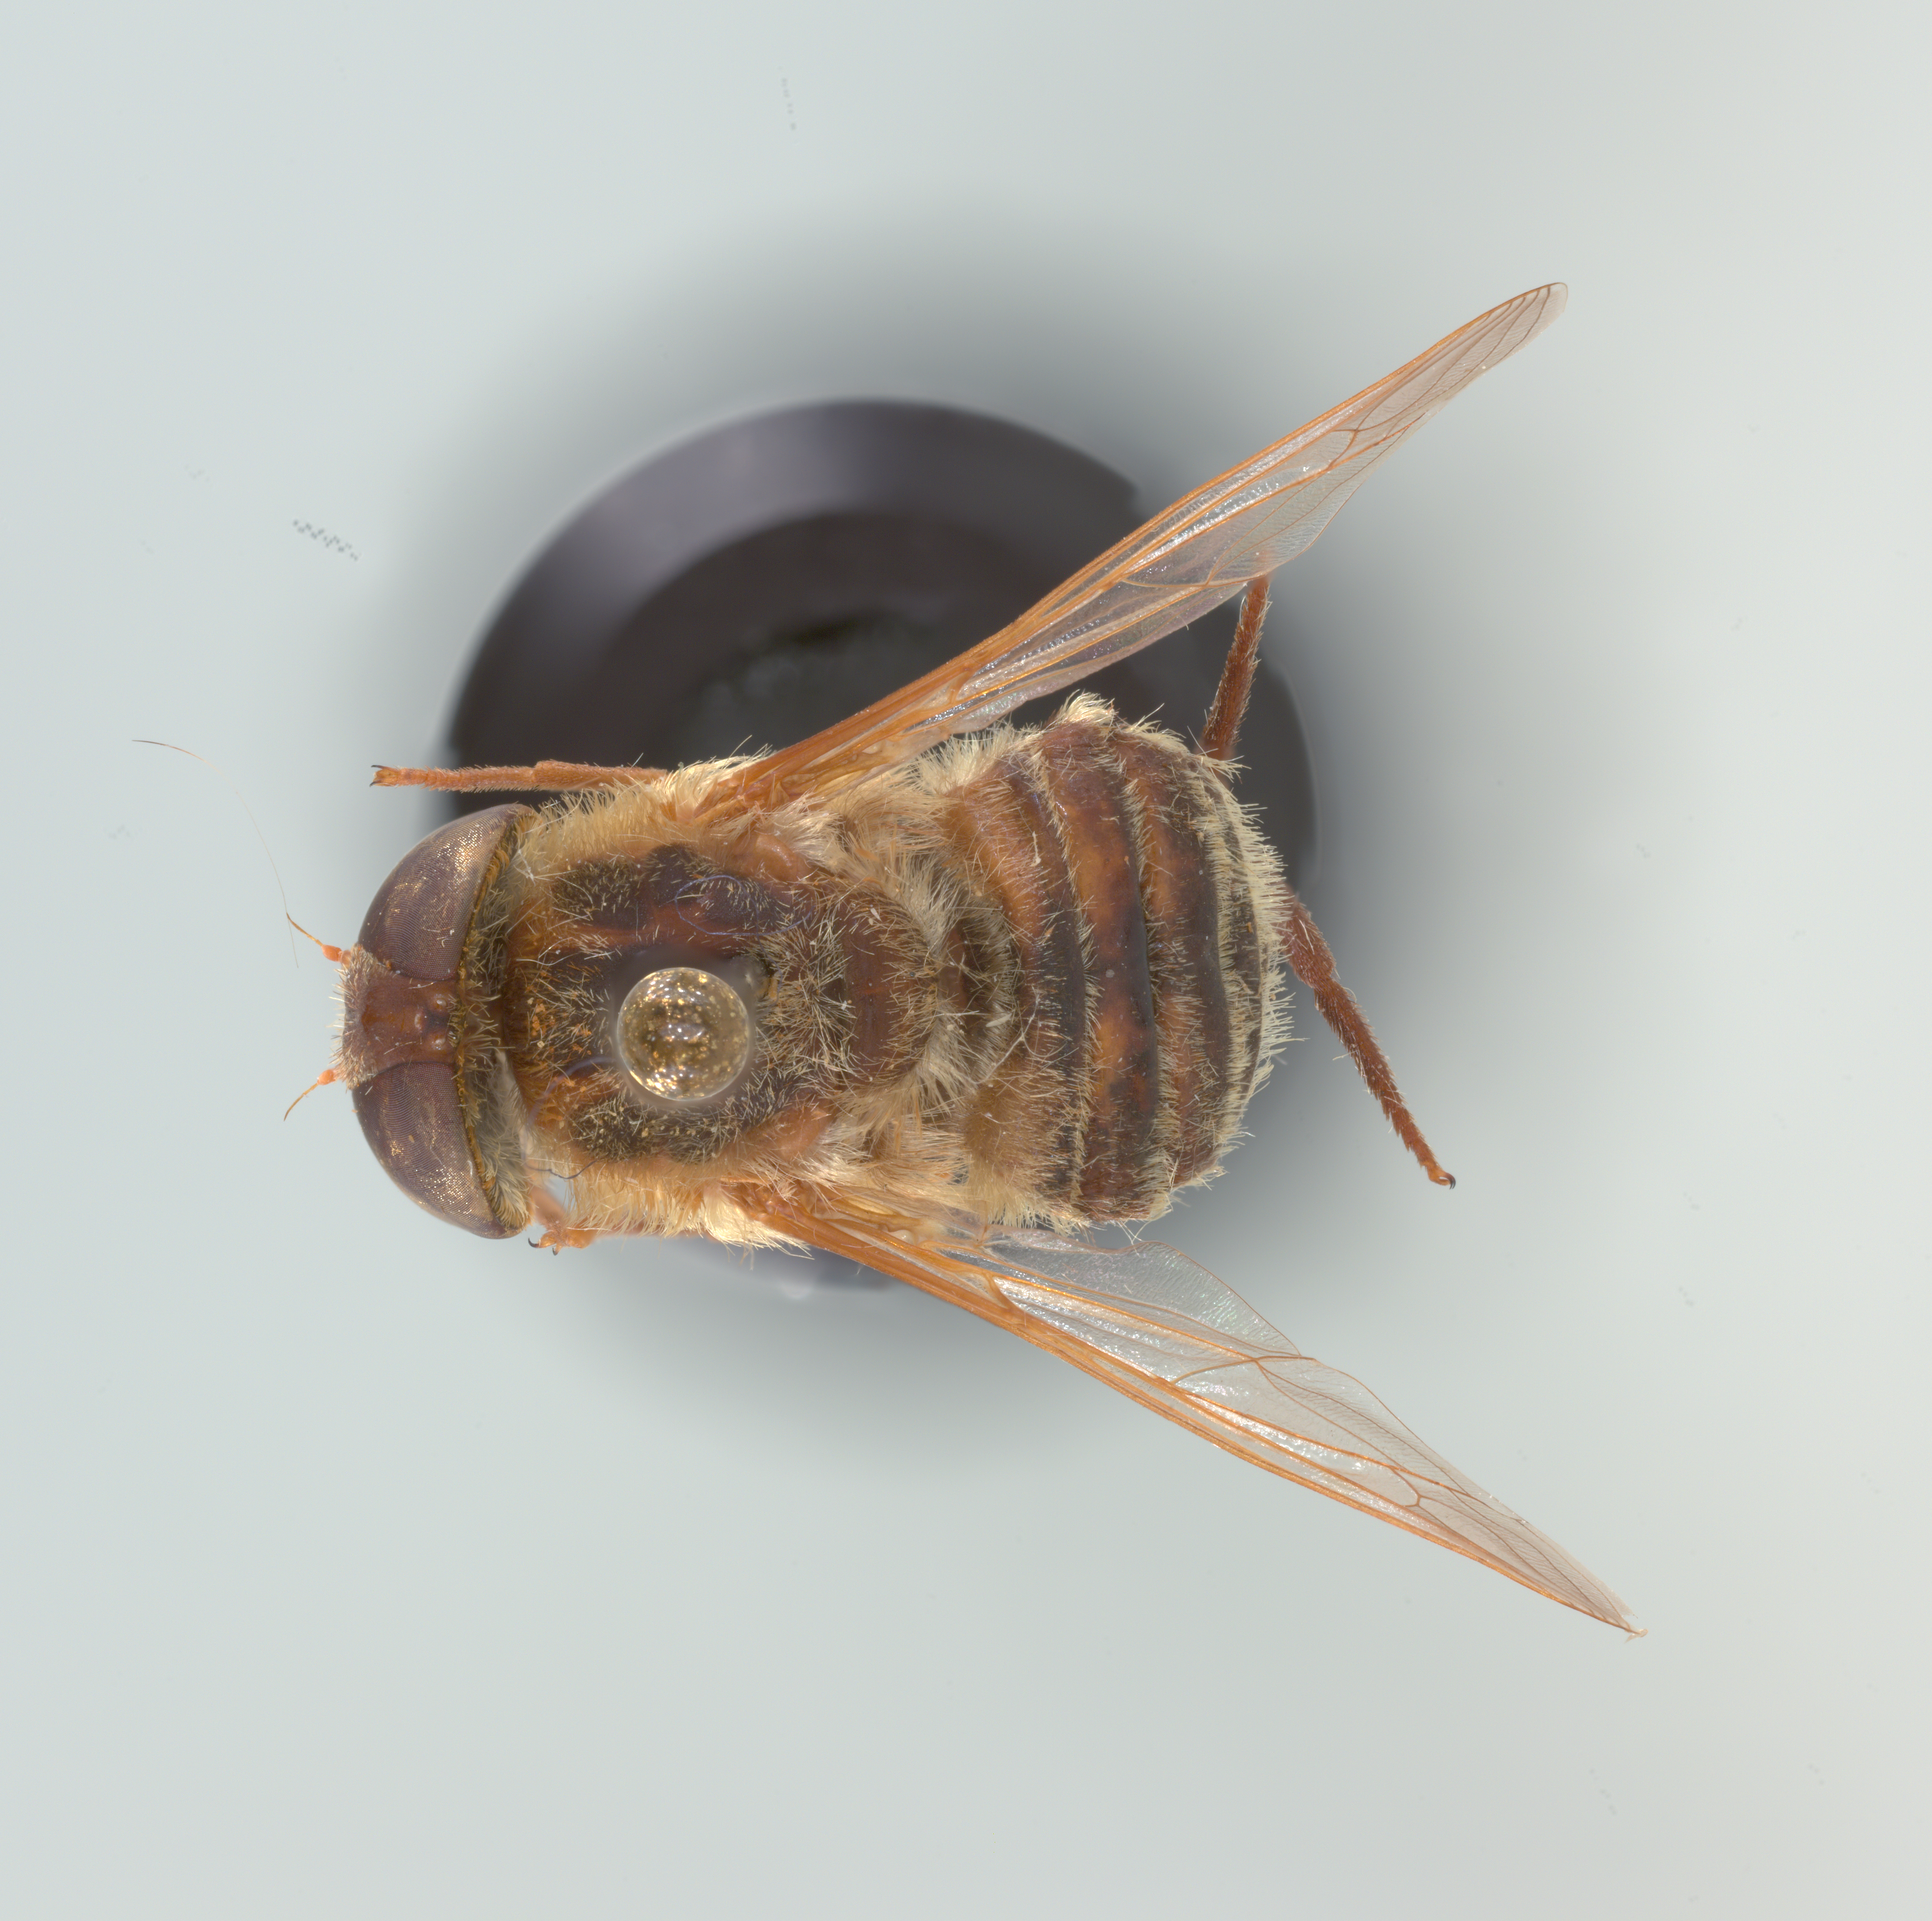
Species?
Neorhynchocephalus volaticus
